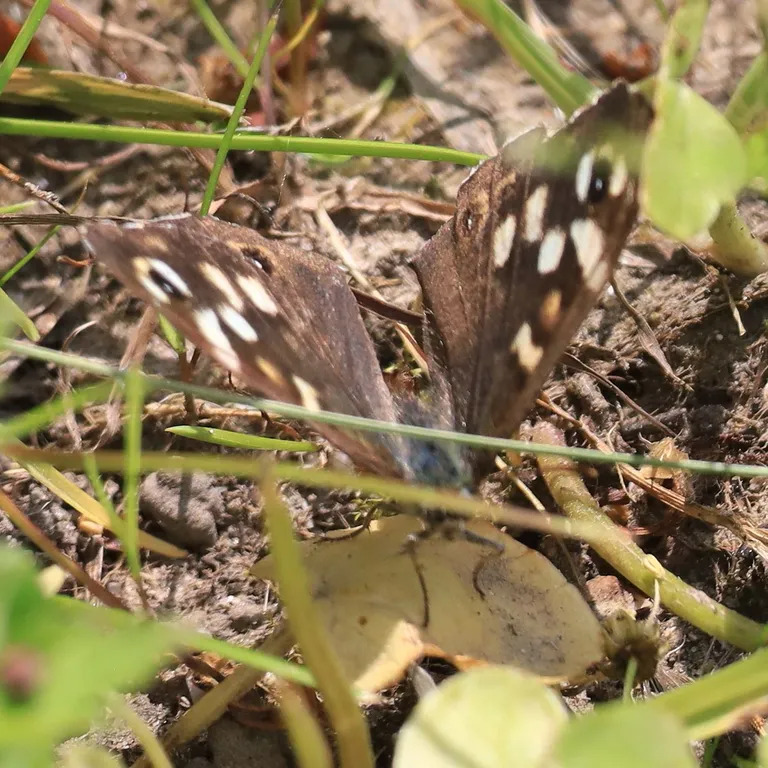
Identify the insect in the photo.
Pararge aegeria
